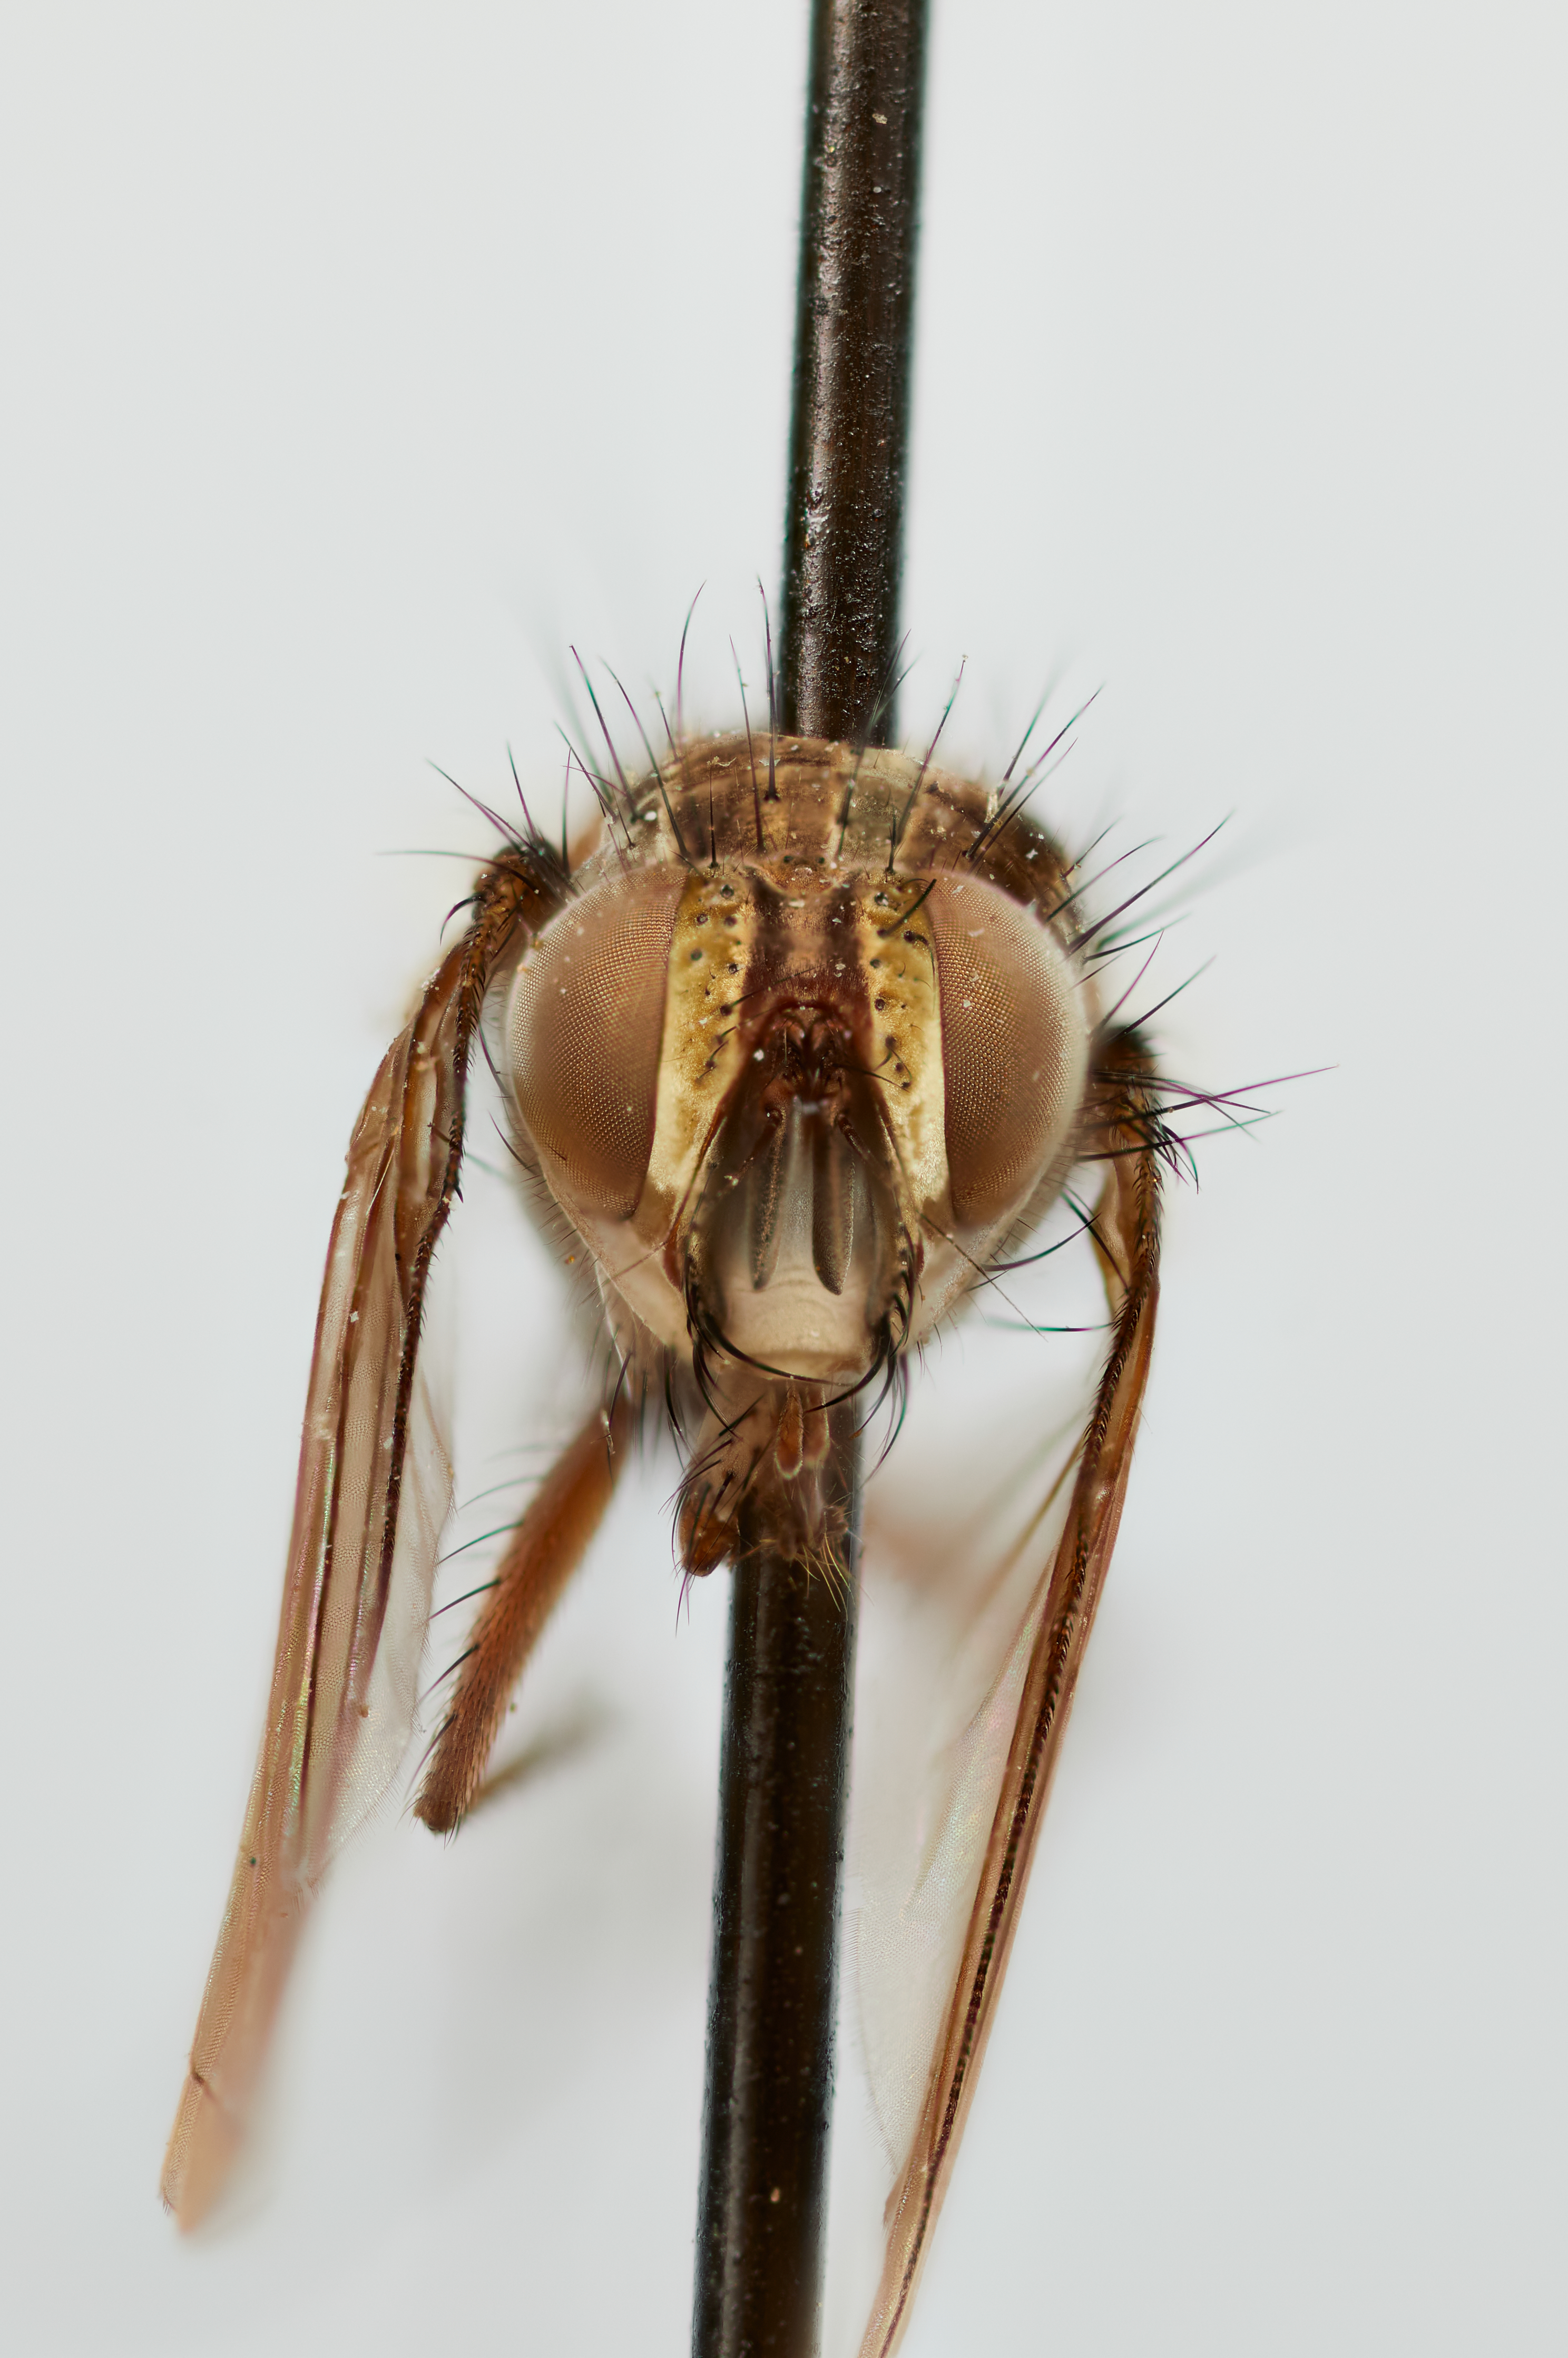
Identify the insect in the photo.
Minthopsis vittata
